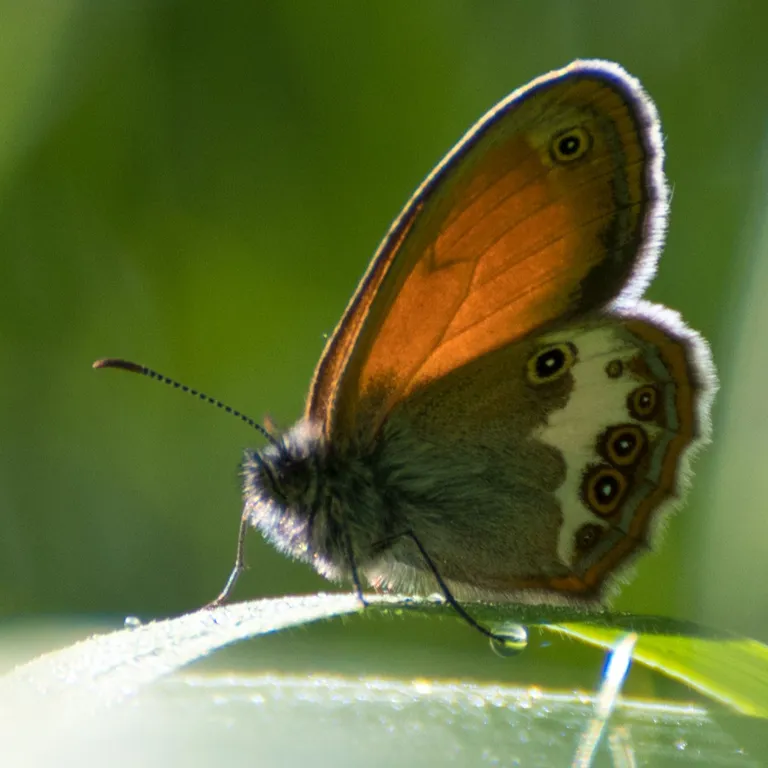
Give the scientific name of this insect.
Coenonympha arcania
